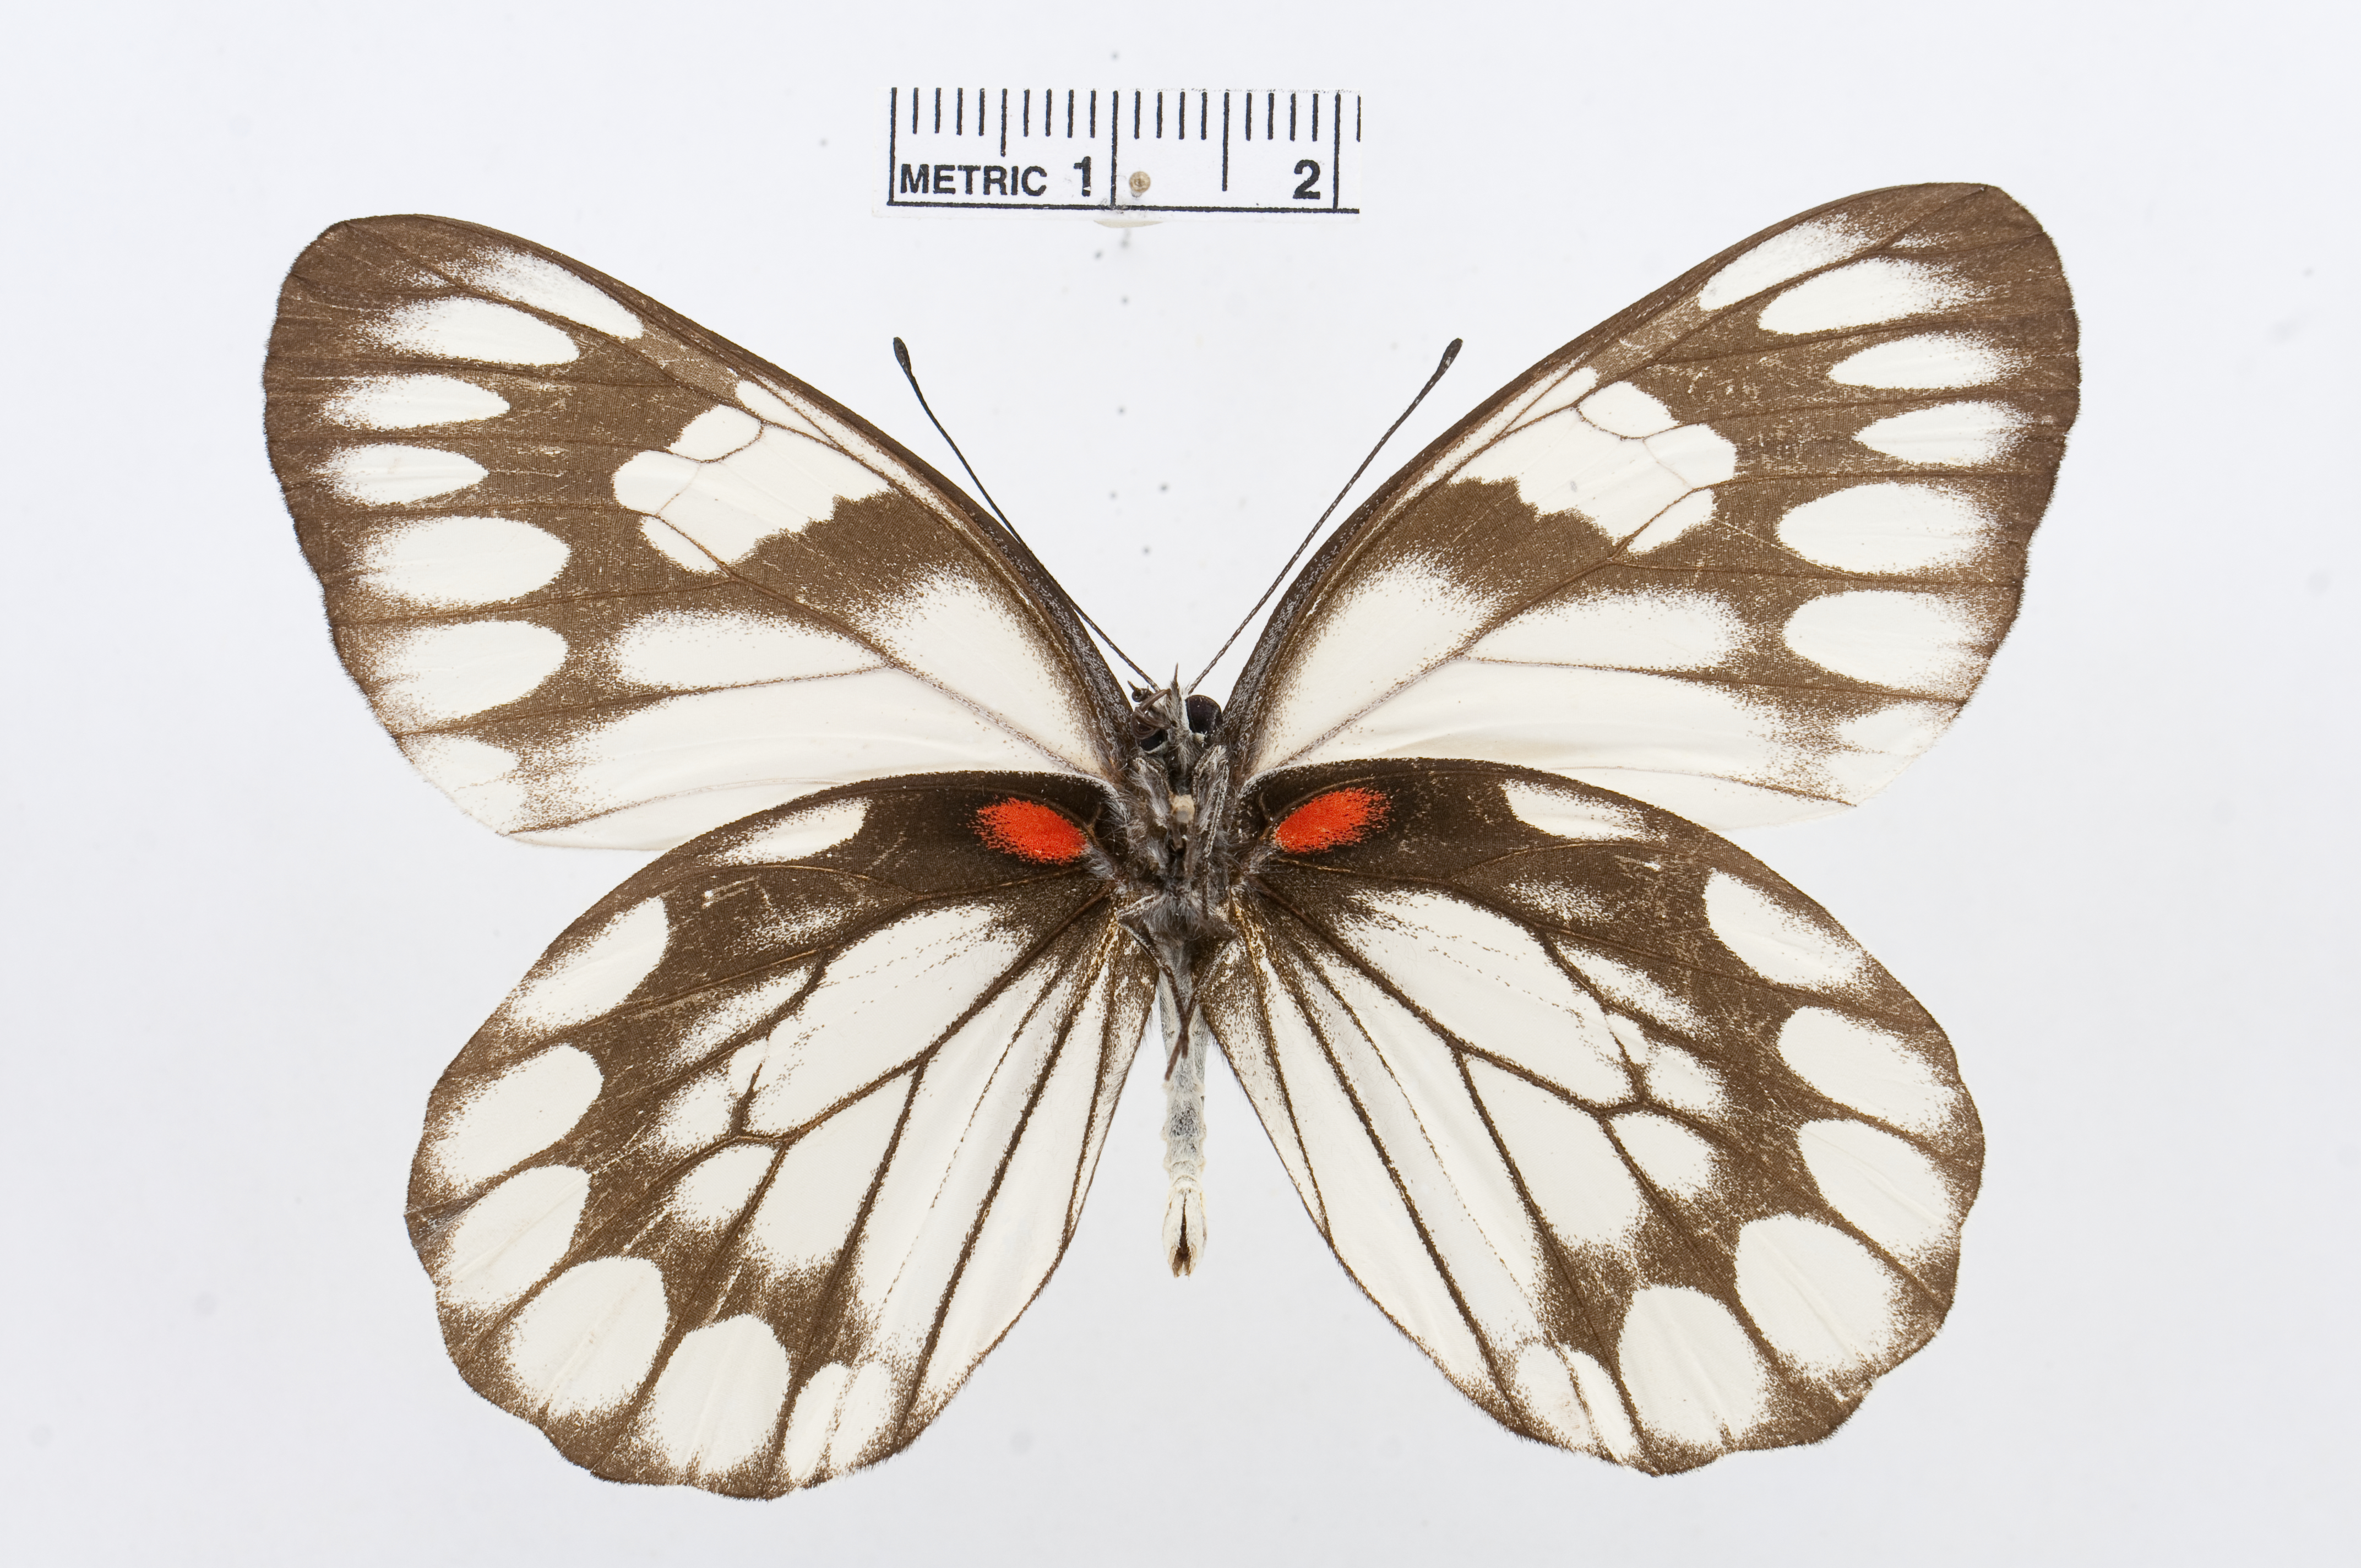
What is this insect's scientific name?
Delias diaphana
